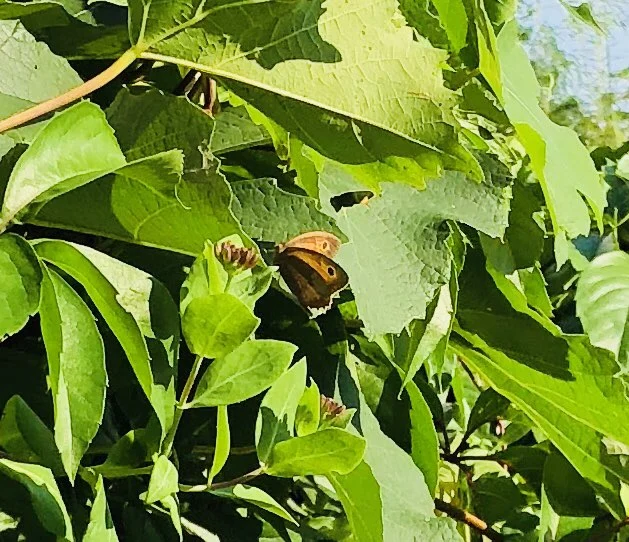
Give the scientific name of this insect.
Maniola jurtina
